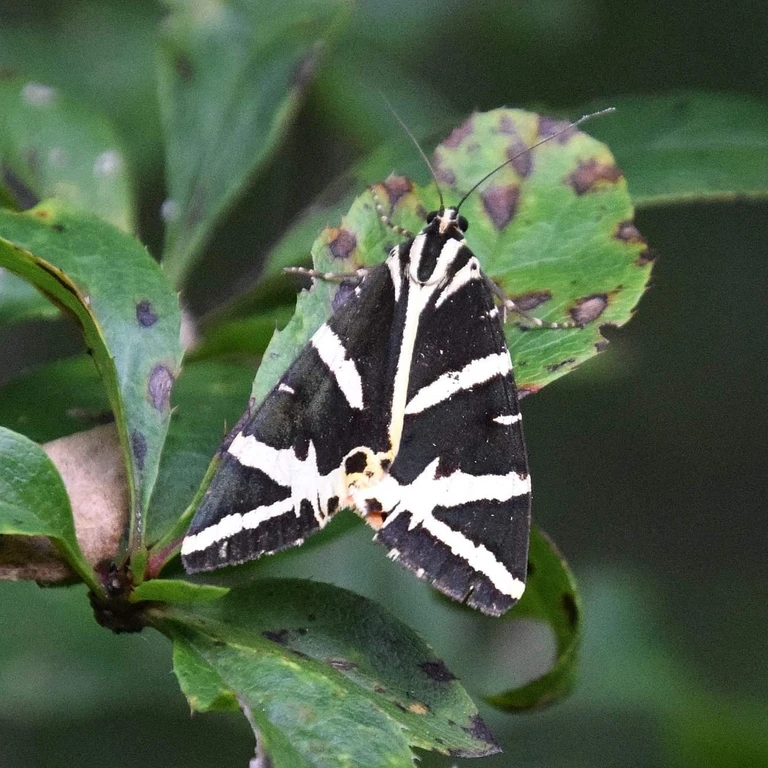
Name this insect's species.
Euplagia quadripunctaria
